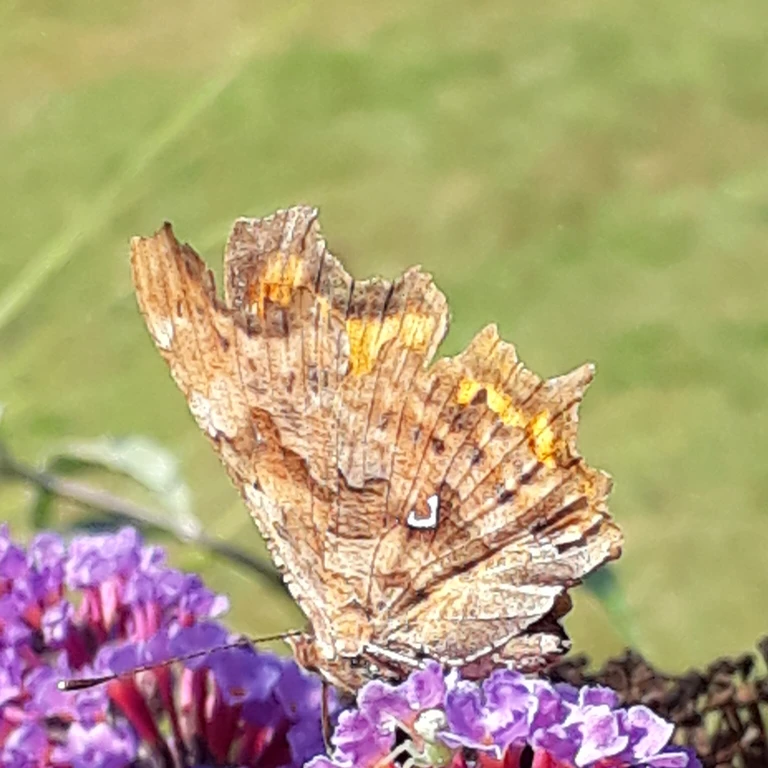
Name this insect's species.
Polygonia c-album
